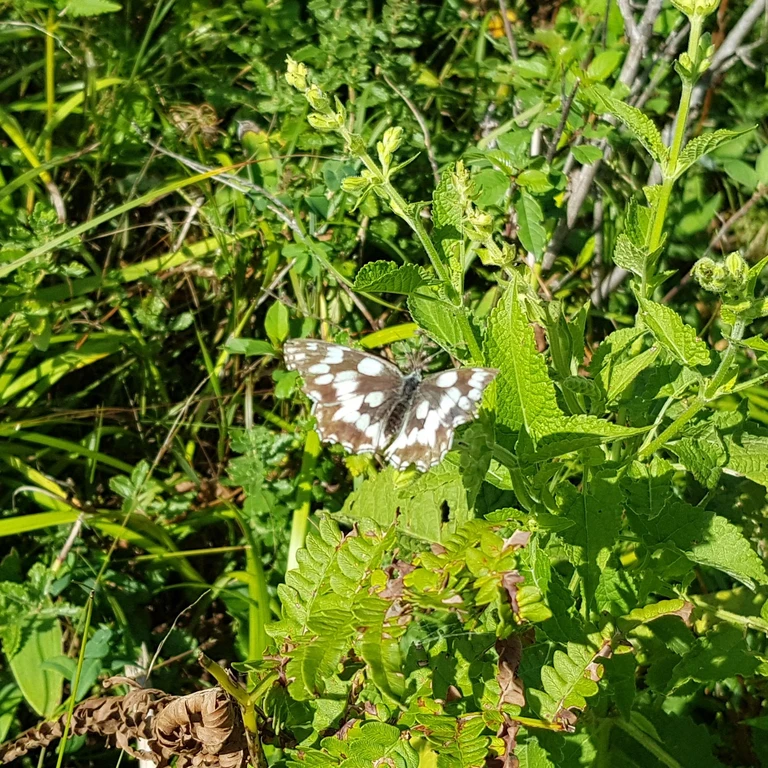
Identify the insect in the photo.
Melanargia galathea
